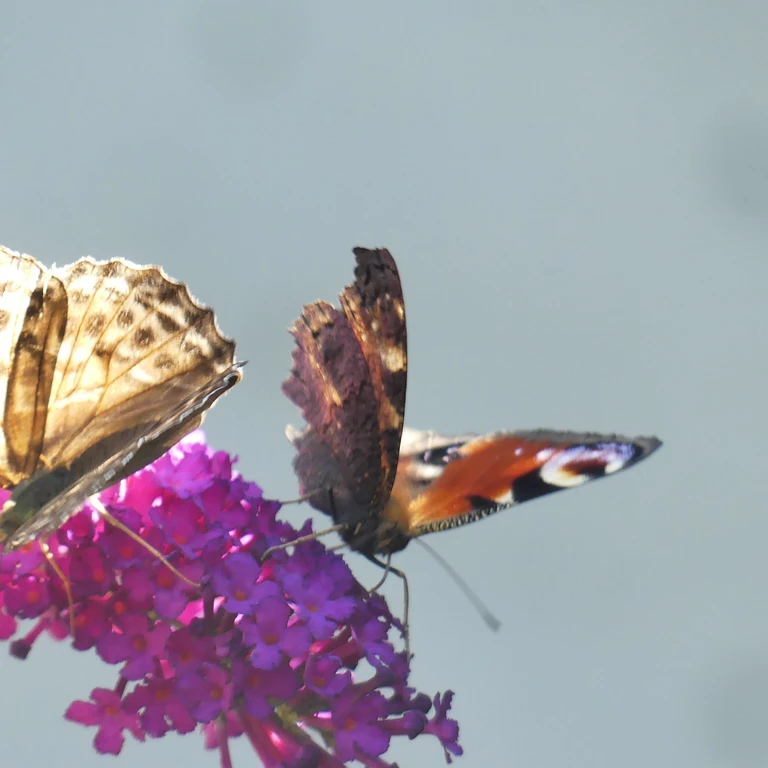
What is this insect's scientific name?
Aglais io
